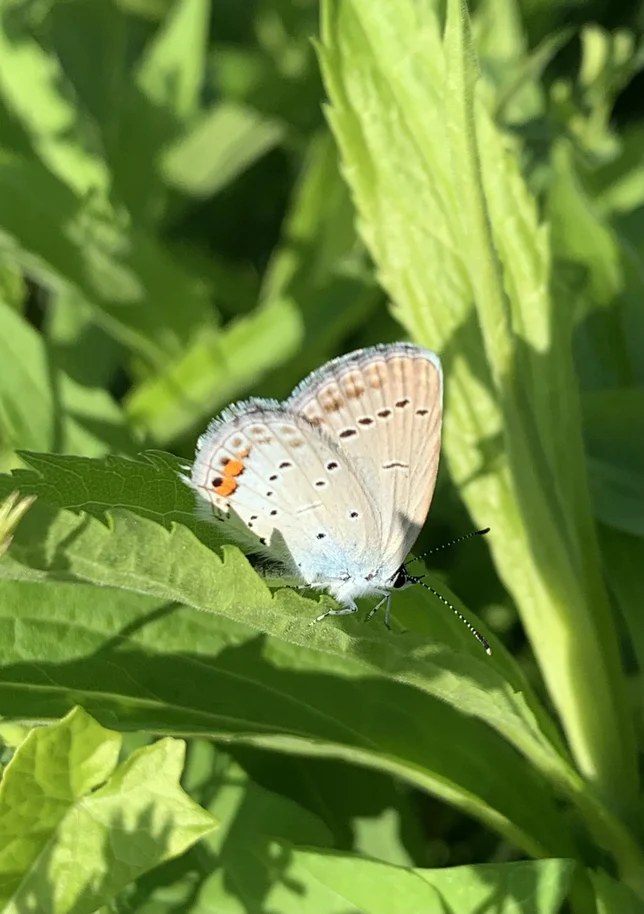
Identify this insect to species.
Cupido argiades (also Elkalyce argiades)
